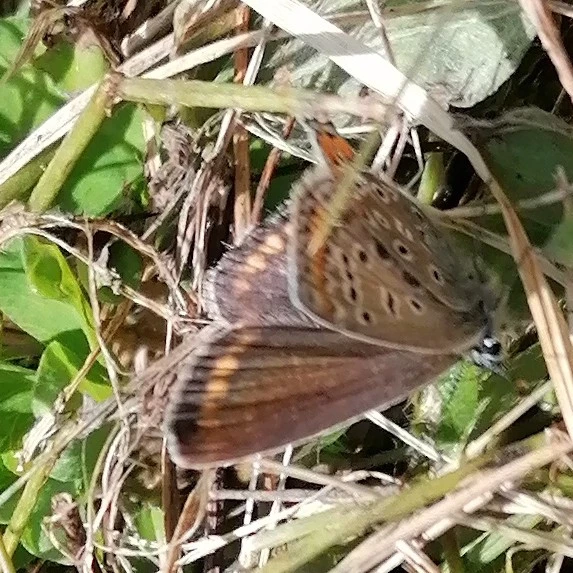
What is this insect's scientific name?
Polyommatus icarus
